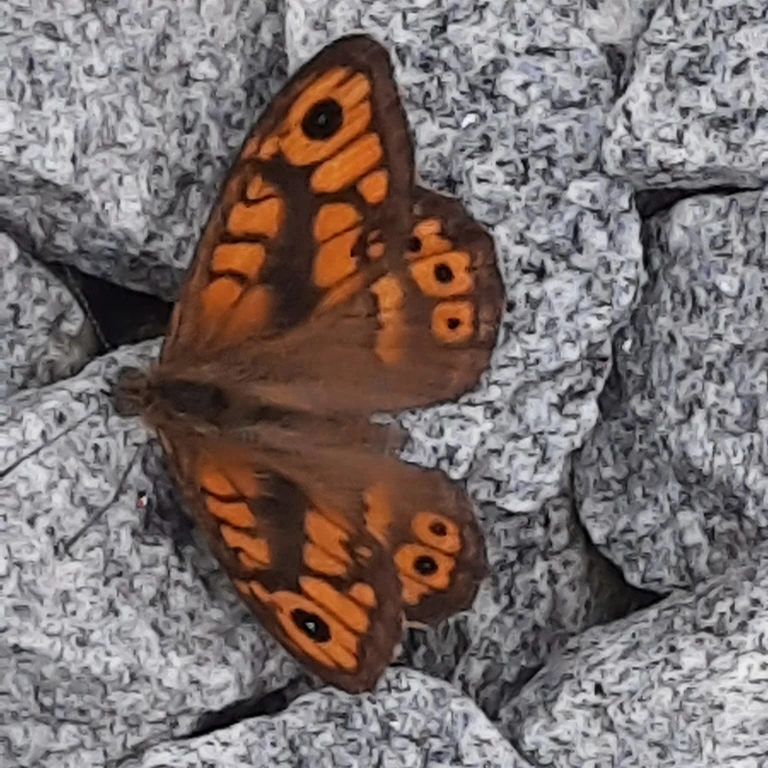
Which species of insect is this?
Lasiommata megera (also Pararge megera)
